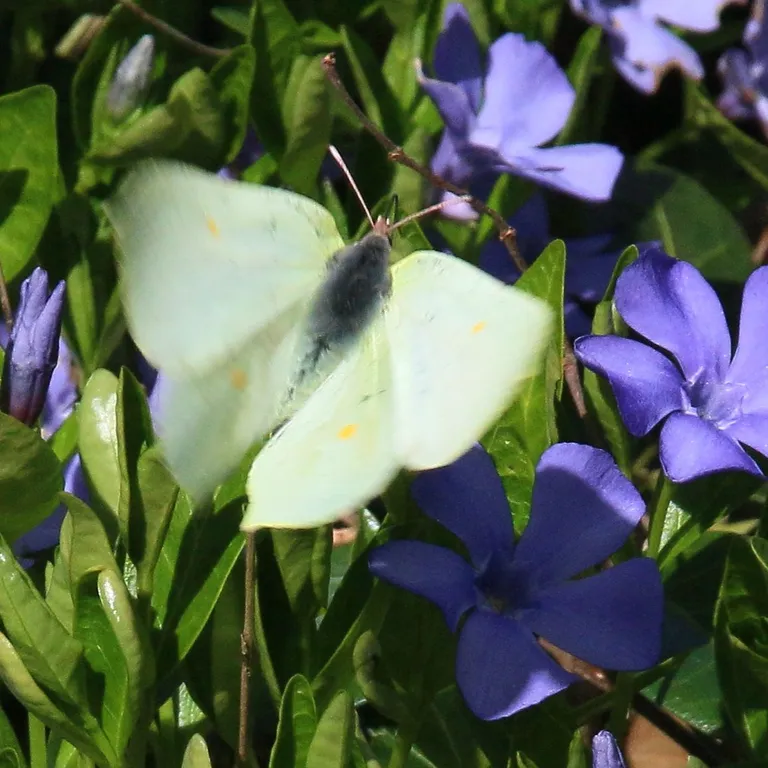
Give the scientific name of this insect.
Gonepteryx rhamni
